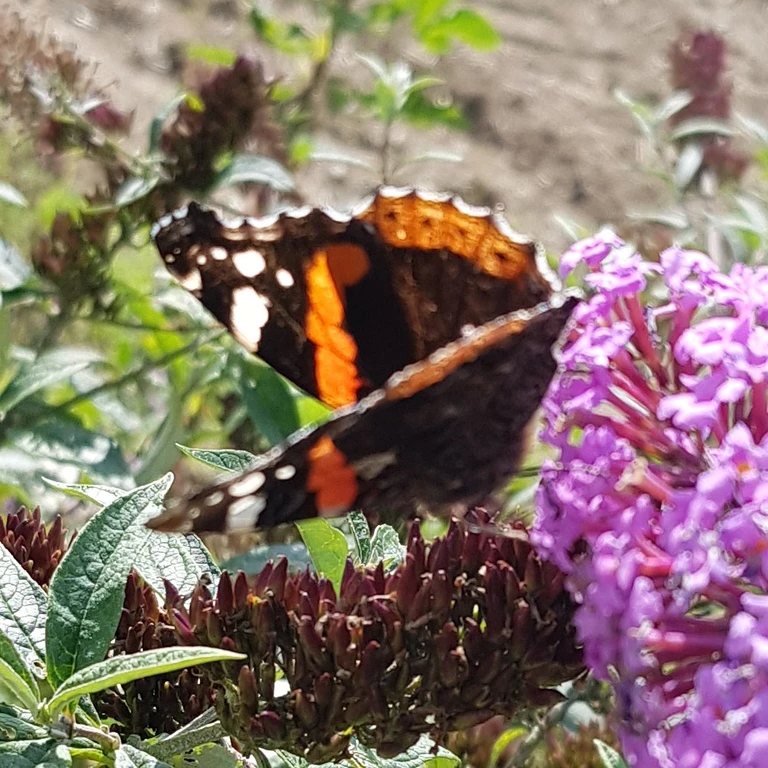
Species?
Vanessa atalanta
